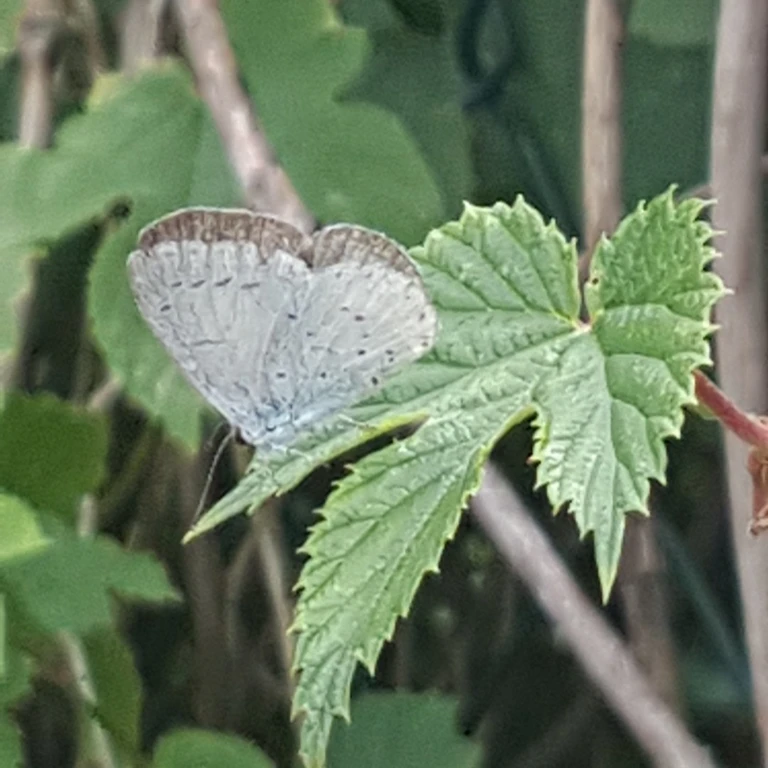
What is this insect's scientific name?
Celastrina argiolus
